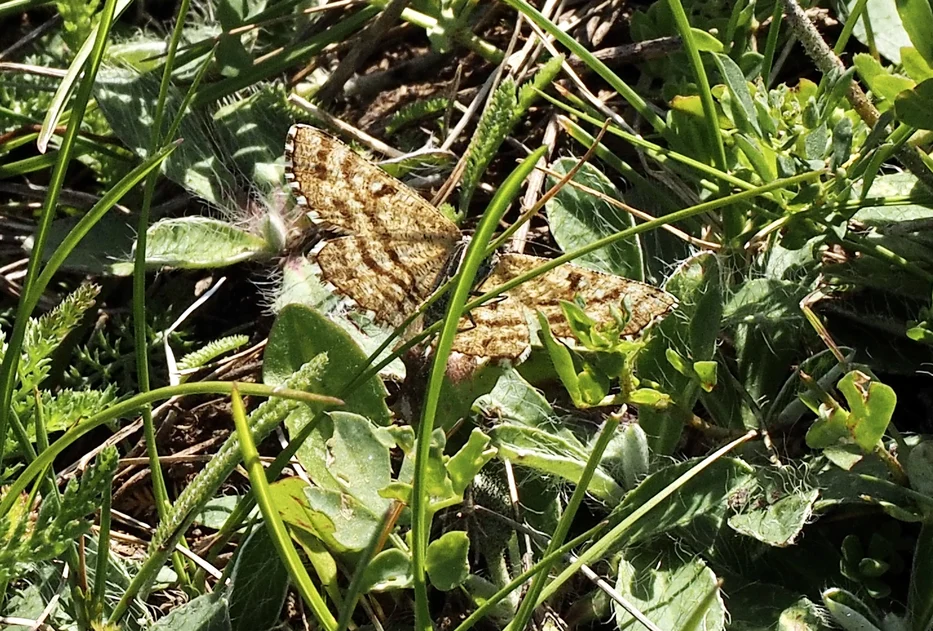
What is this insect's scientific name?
Ematurga atomaria
